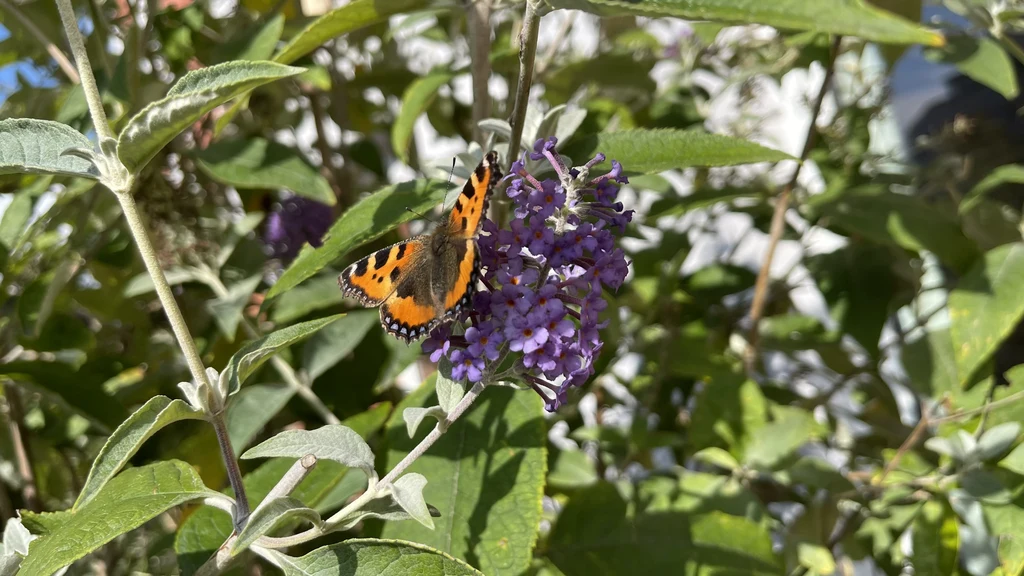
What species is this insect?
Aglais urticae
